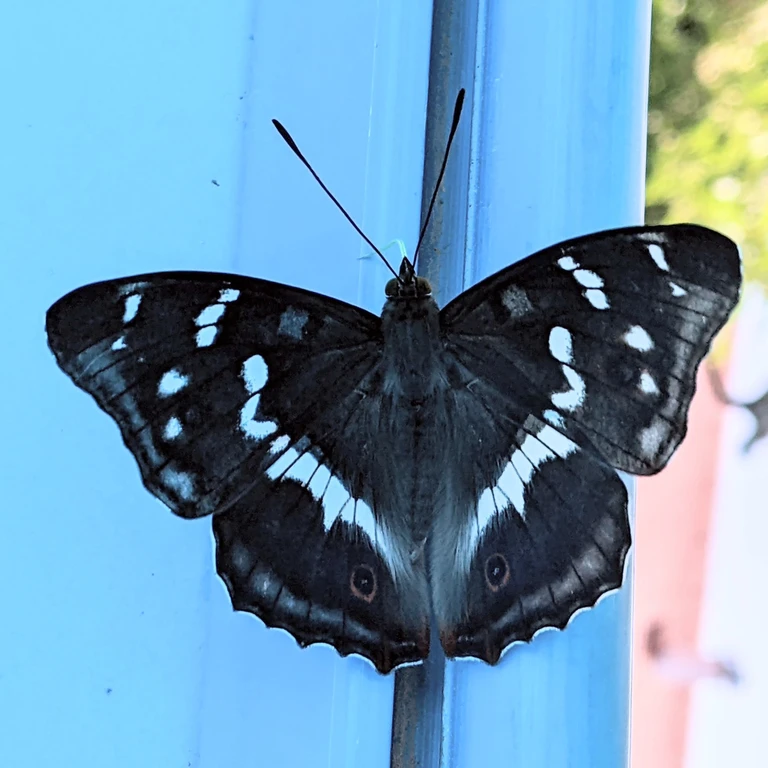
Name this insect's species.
Apatura iris
